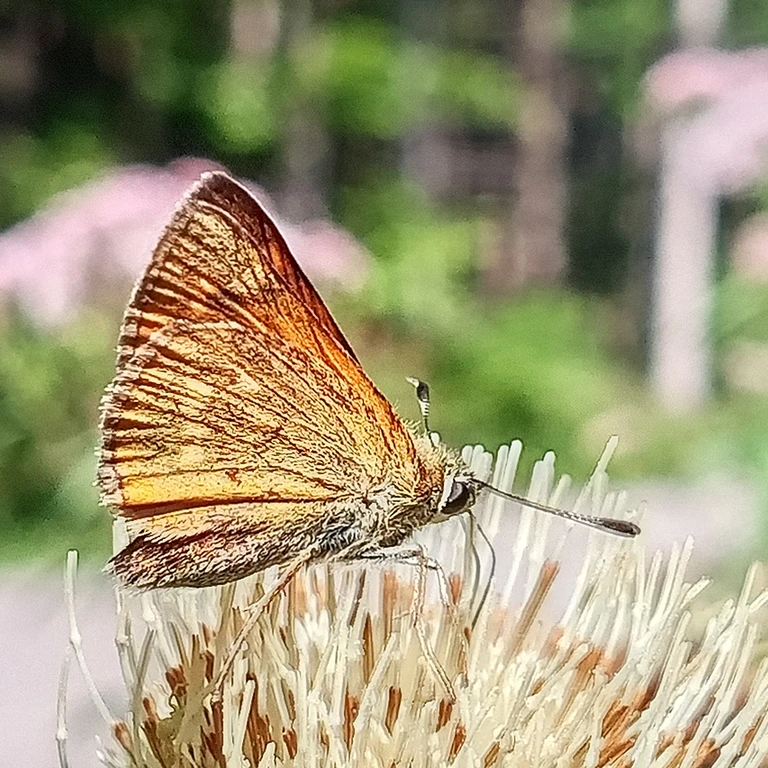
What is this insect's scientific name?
Ochlodes sylvanus (also Ochlodes venata)
